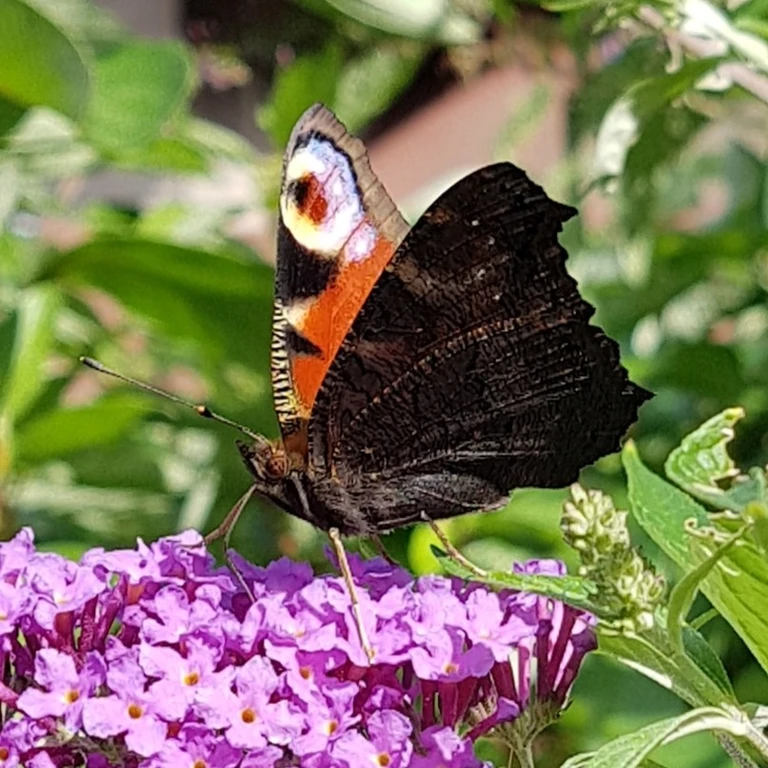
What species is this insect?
Aglais io
